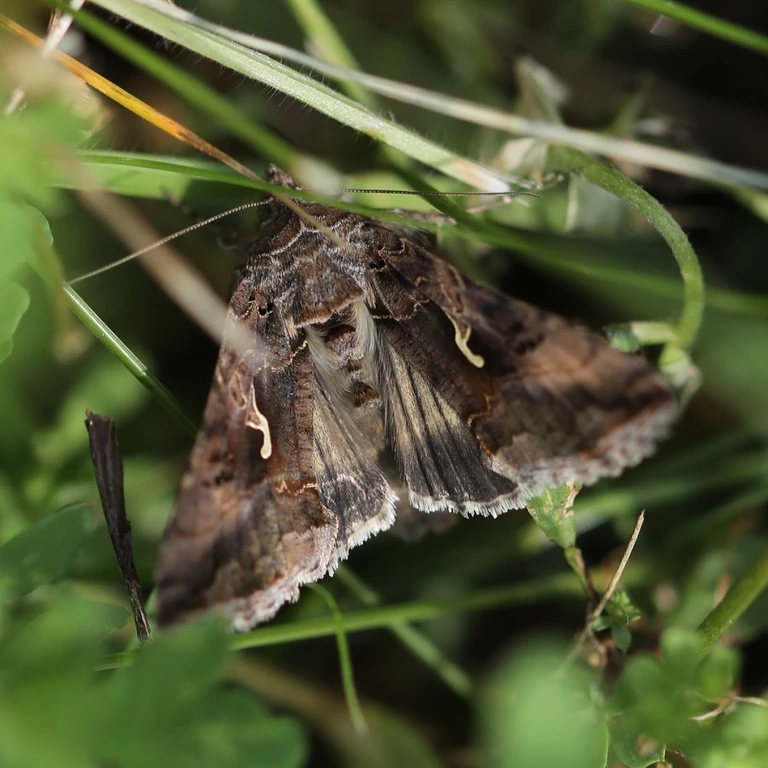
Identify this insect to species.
Autographa gamma
